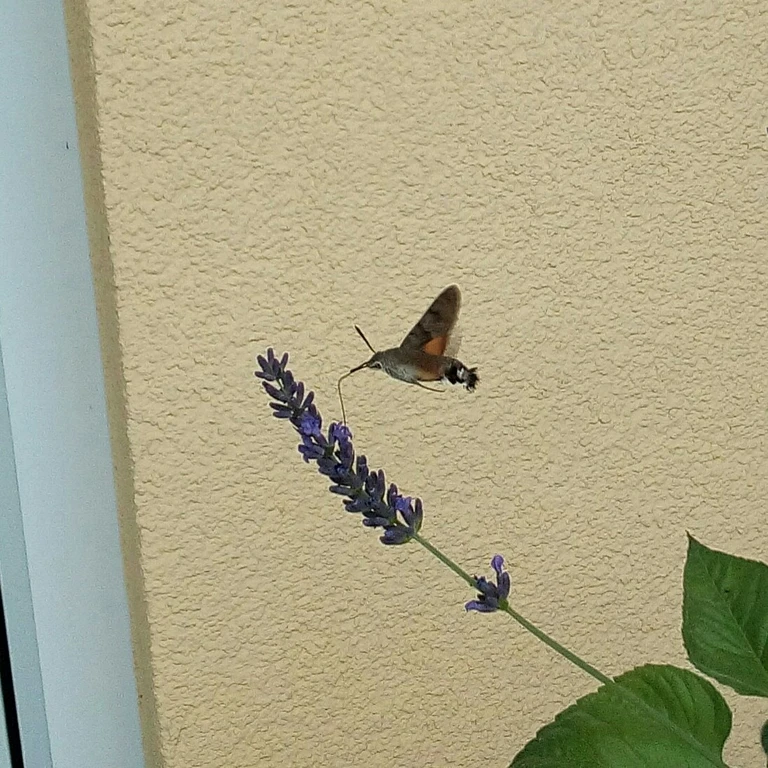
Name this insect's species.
Macroglossum stellatarum
